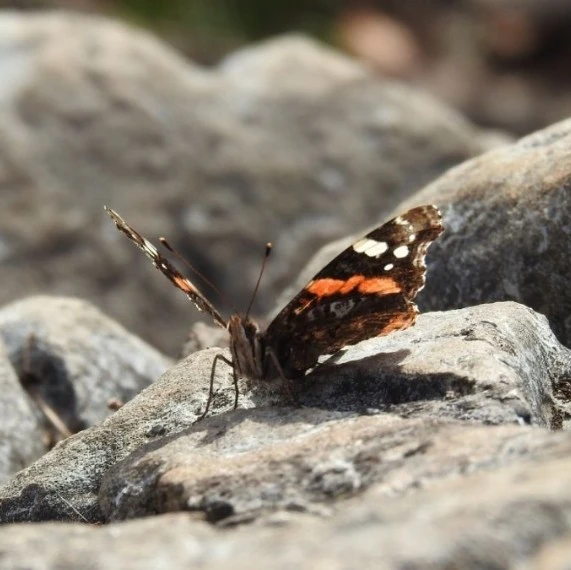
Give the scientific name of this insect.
Vanessa atalanta
